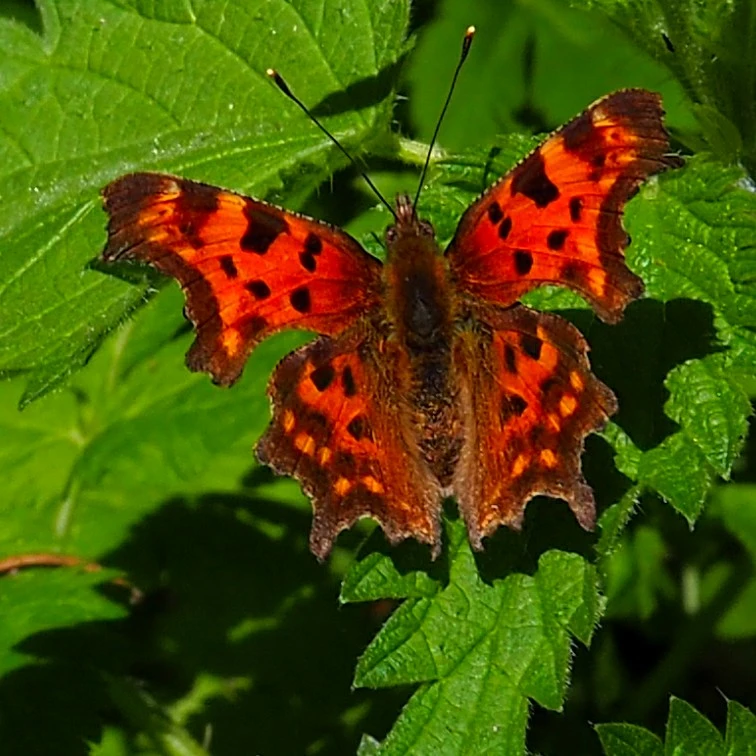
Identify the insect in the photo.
Polygonia c-album
